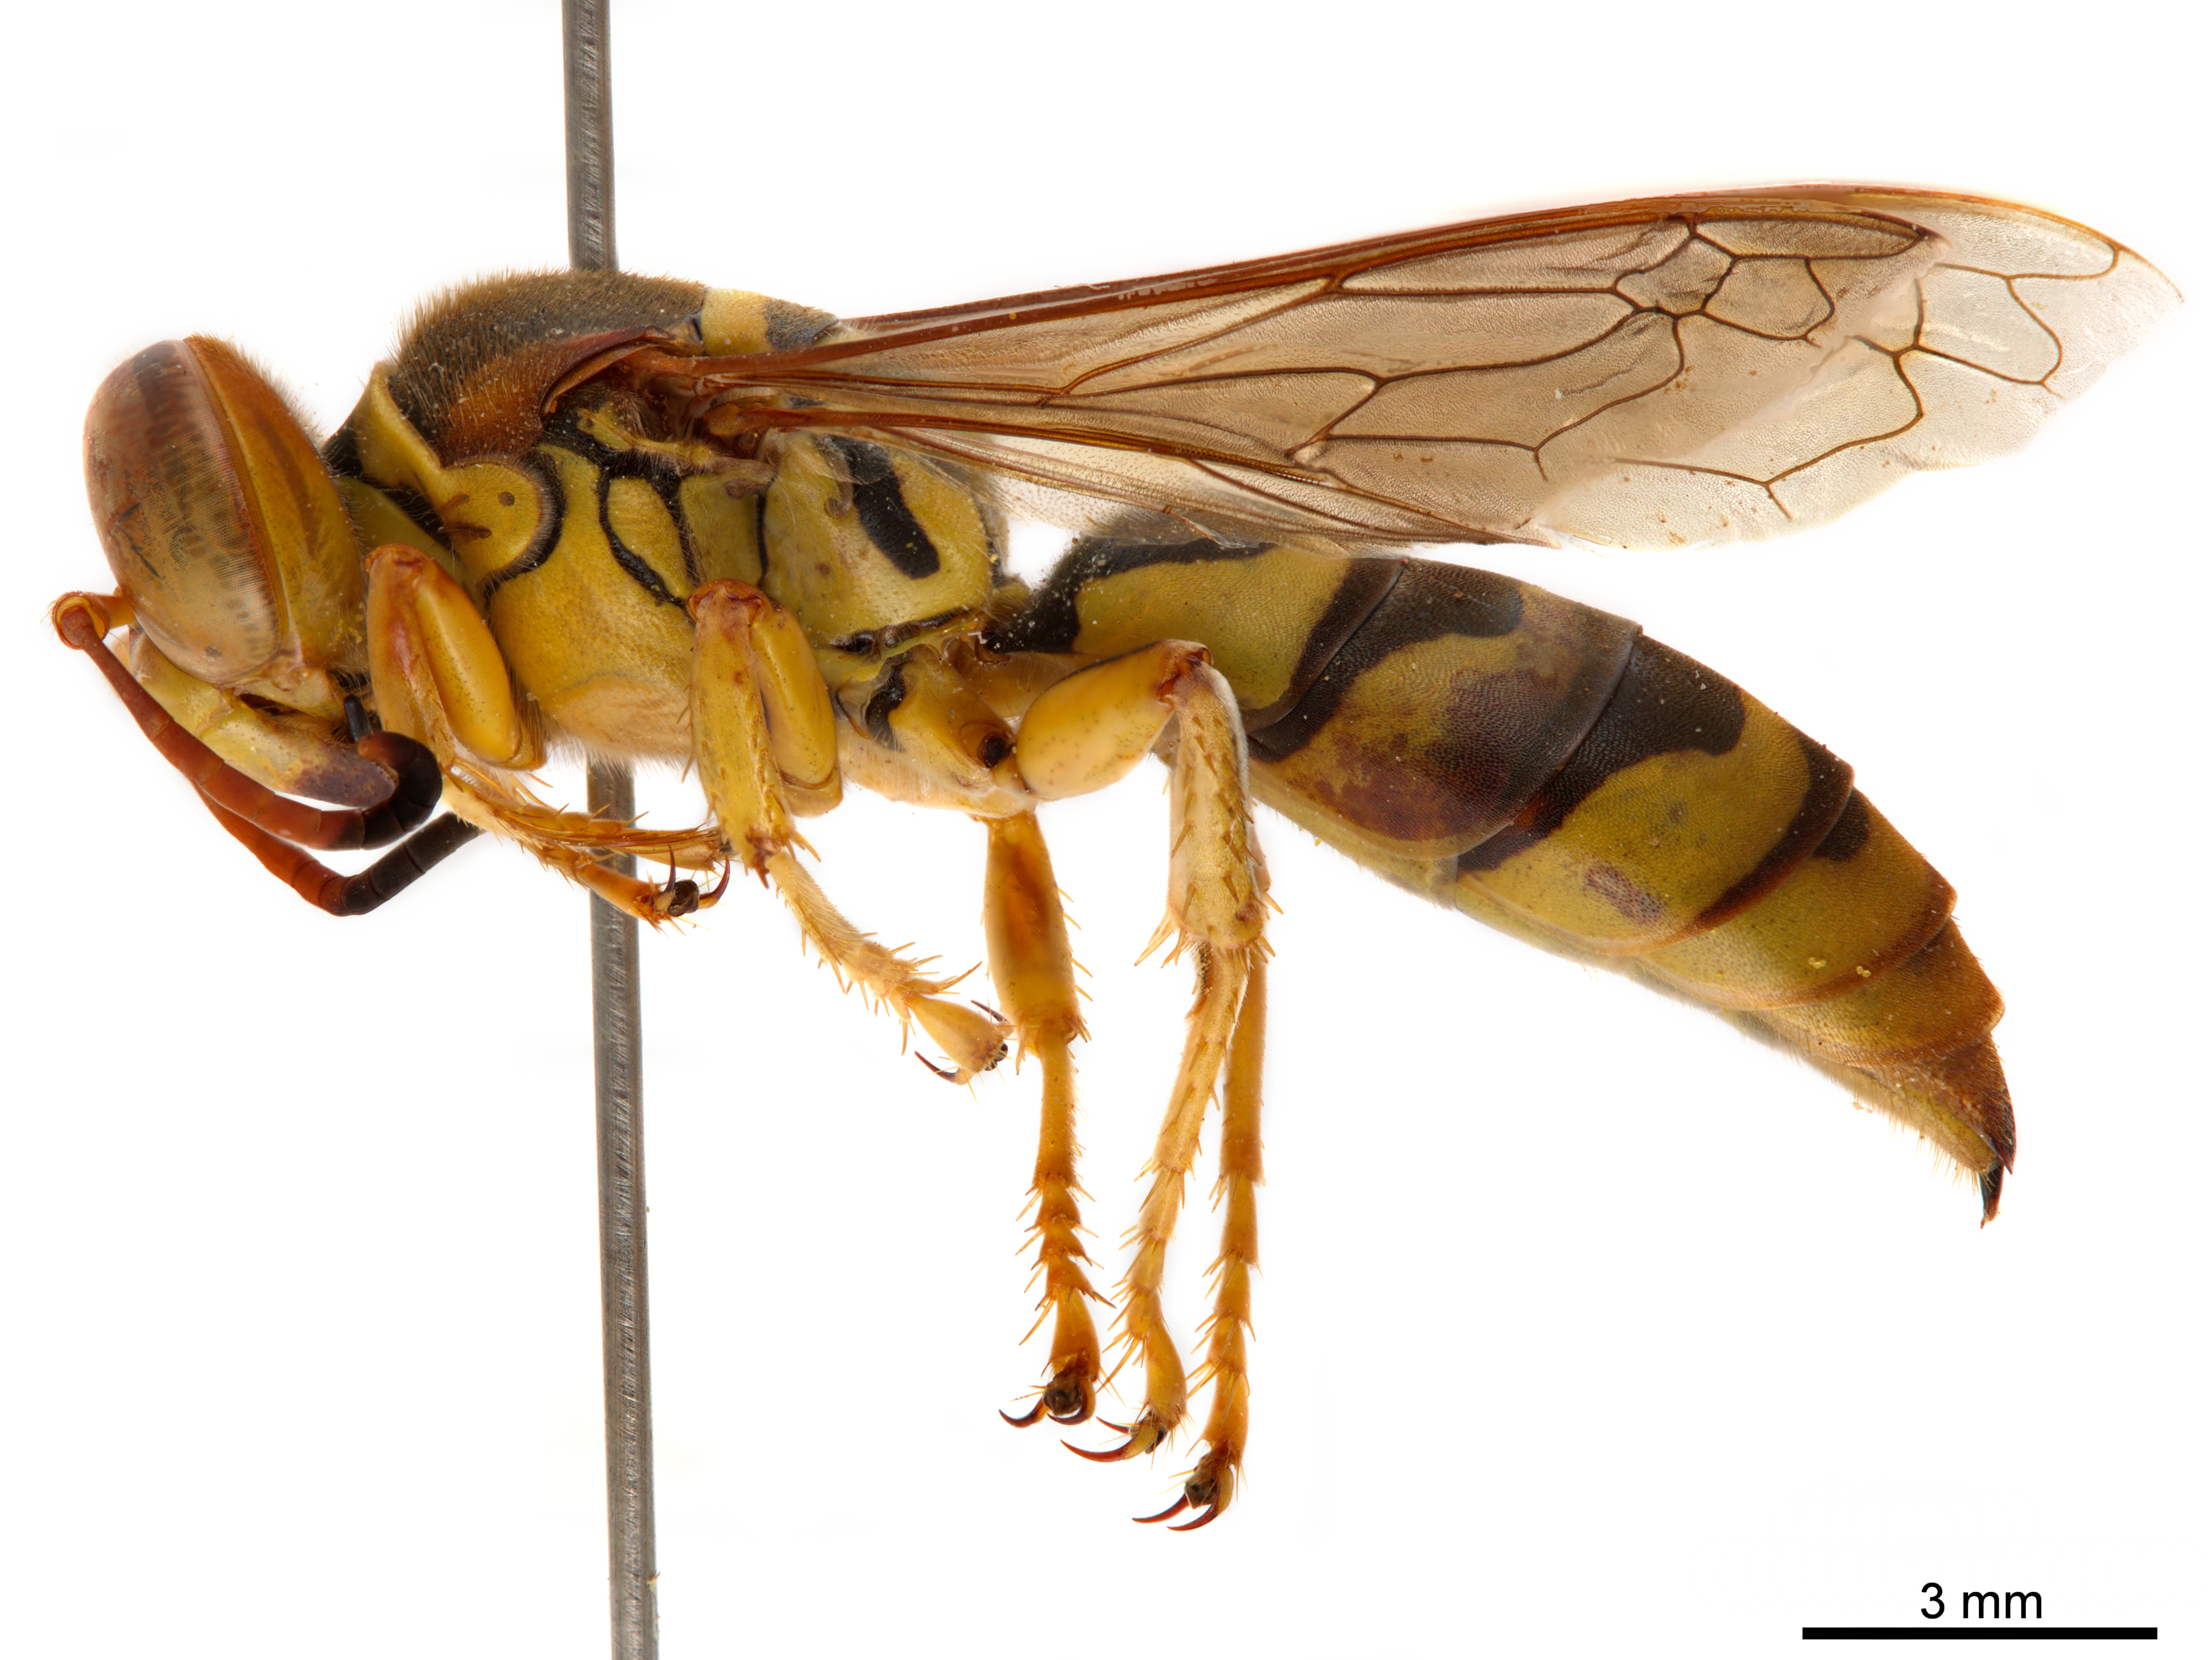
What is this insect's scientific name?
Rubrica nastuta
